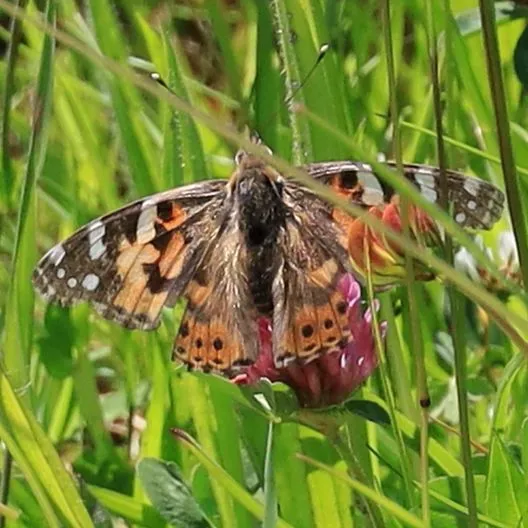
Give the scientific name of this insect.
Vanessa cardui
